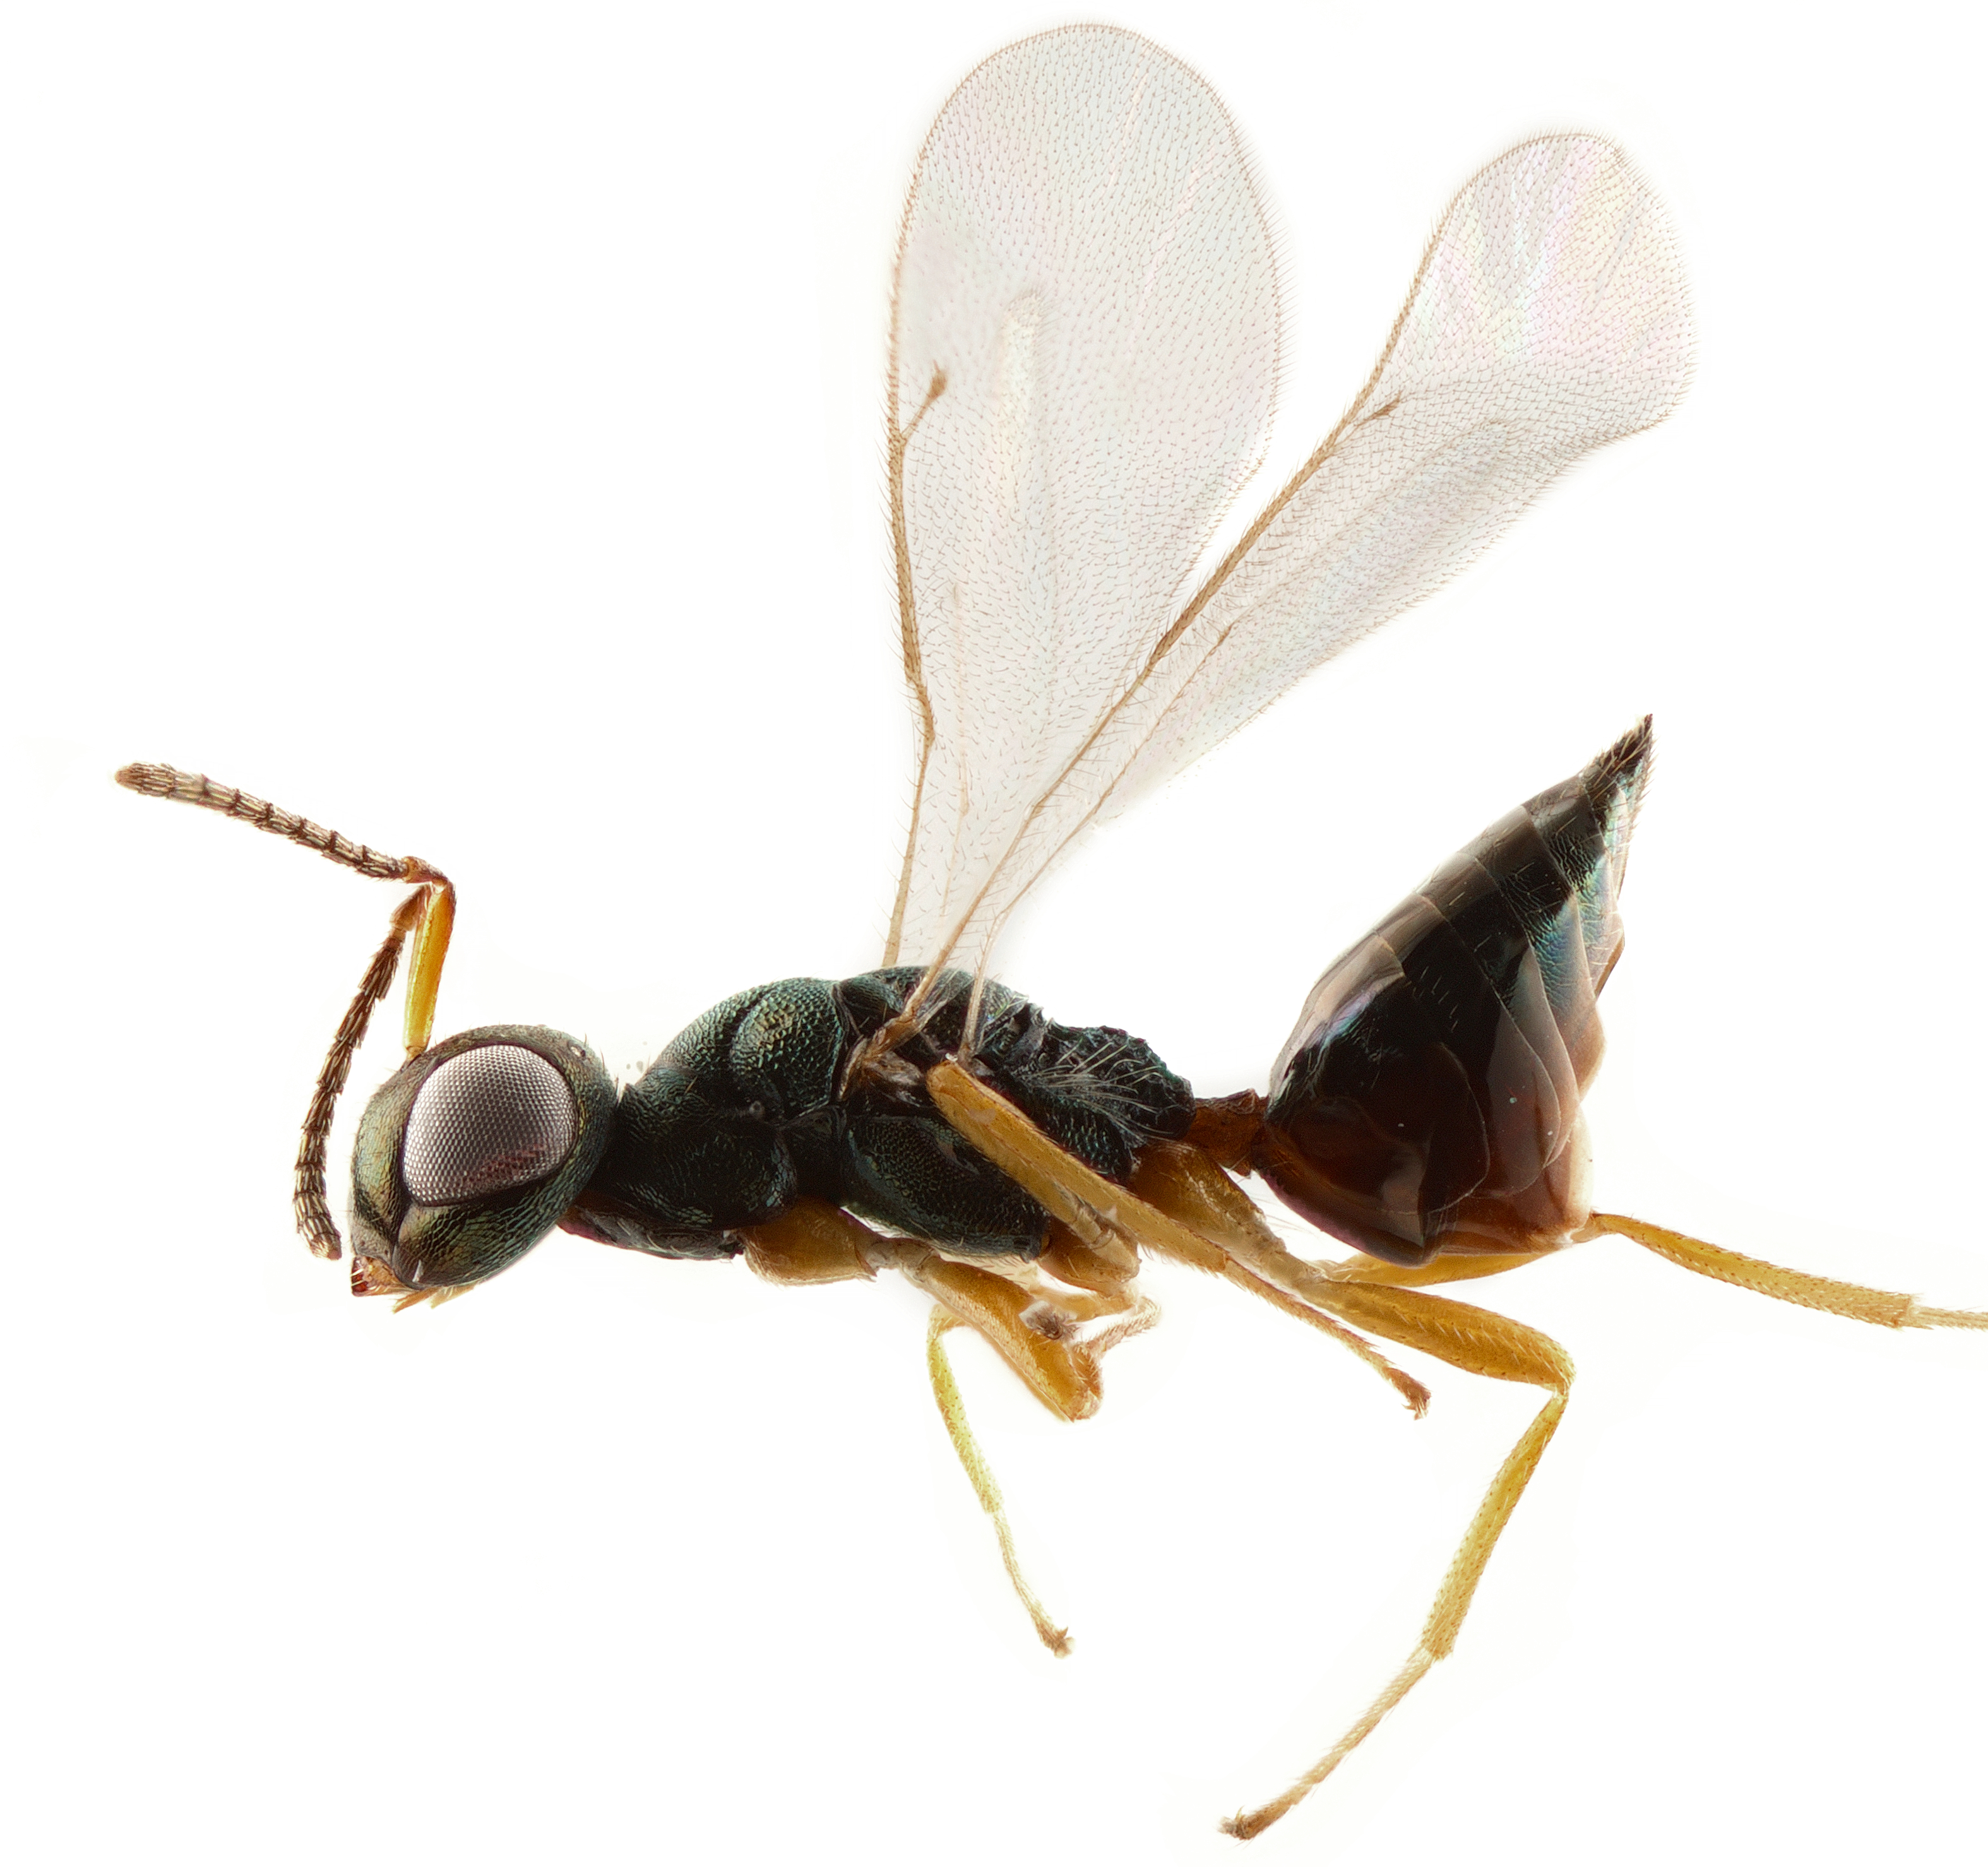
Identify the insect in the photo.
Panstenon poaphilum
